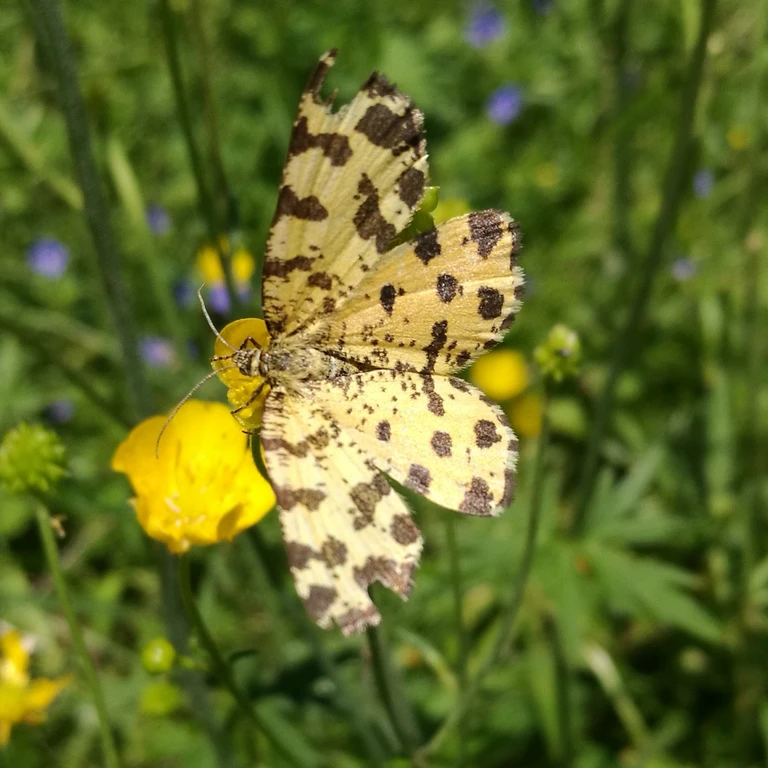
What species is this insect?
Pseudopanthera macularia
